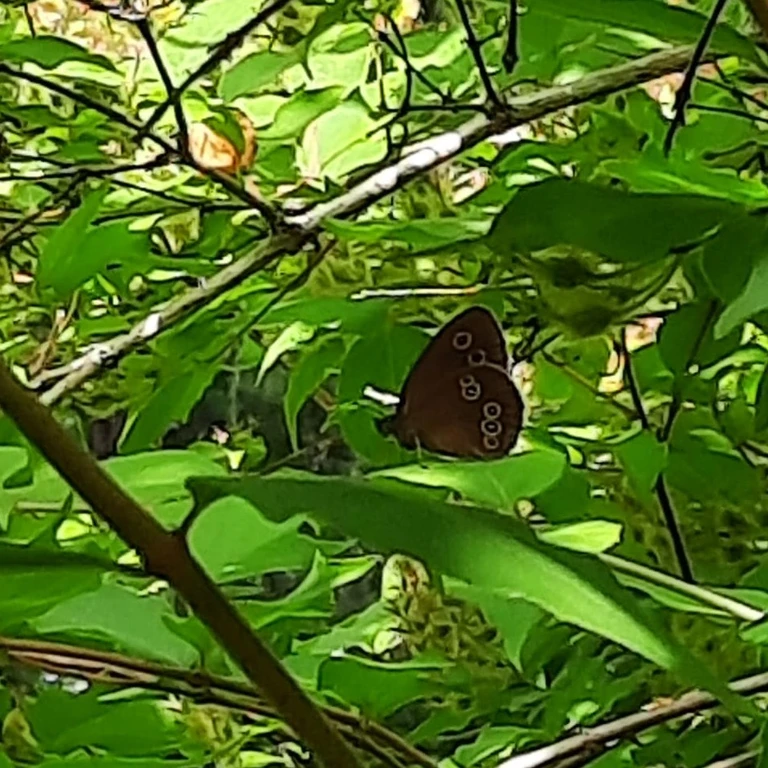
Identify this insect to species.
Aphantopus hyperantus
